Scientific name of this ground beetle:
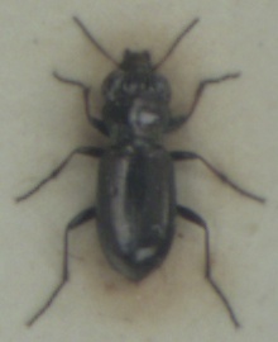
Notiophilus germinyi
